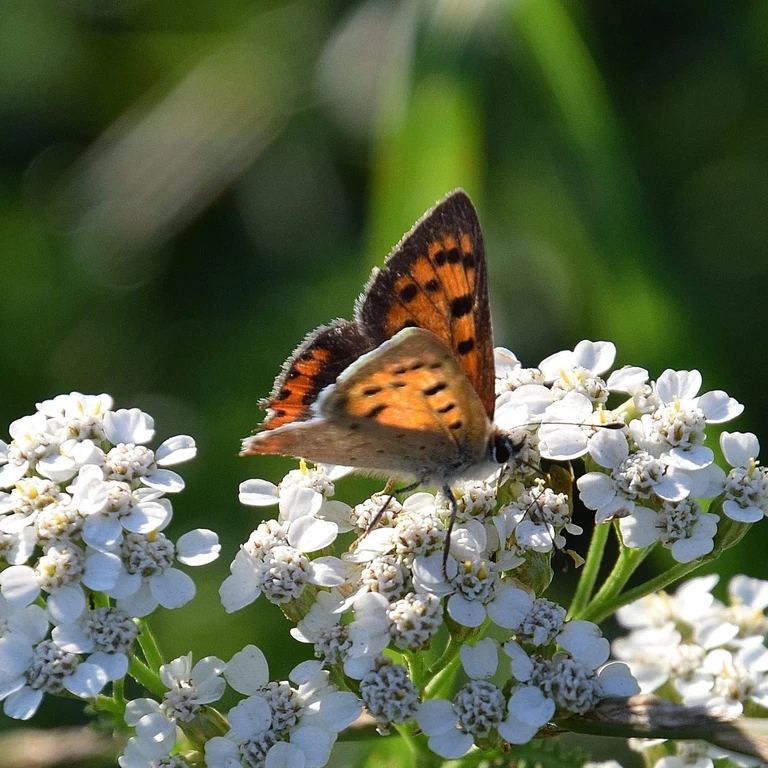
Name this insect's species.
Lycaena phlaeas
